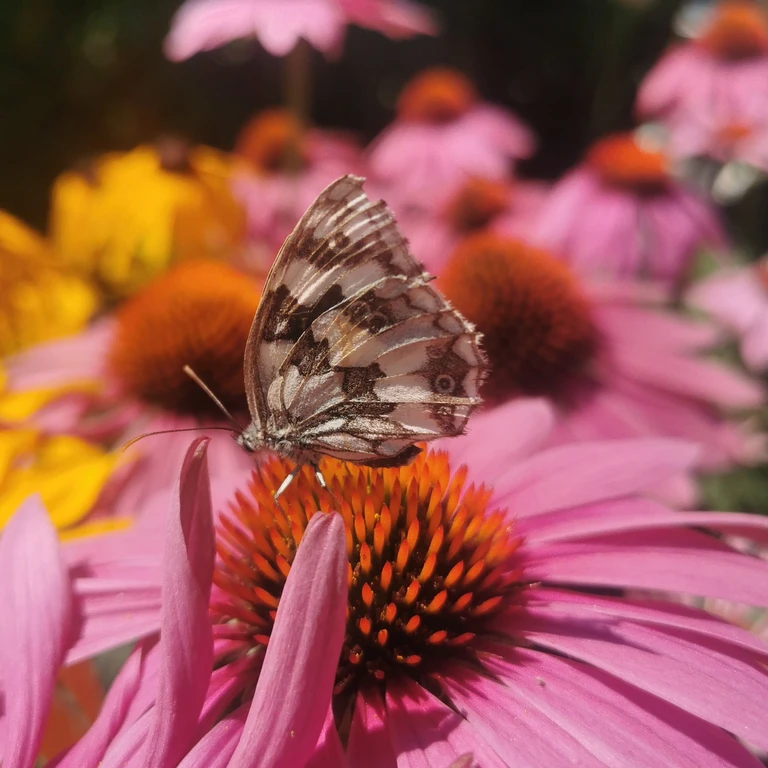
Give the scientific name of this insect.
Melanargia galathea
